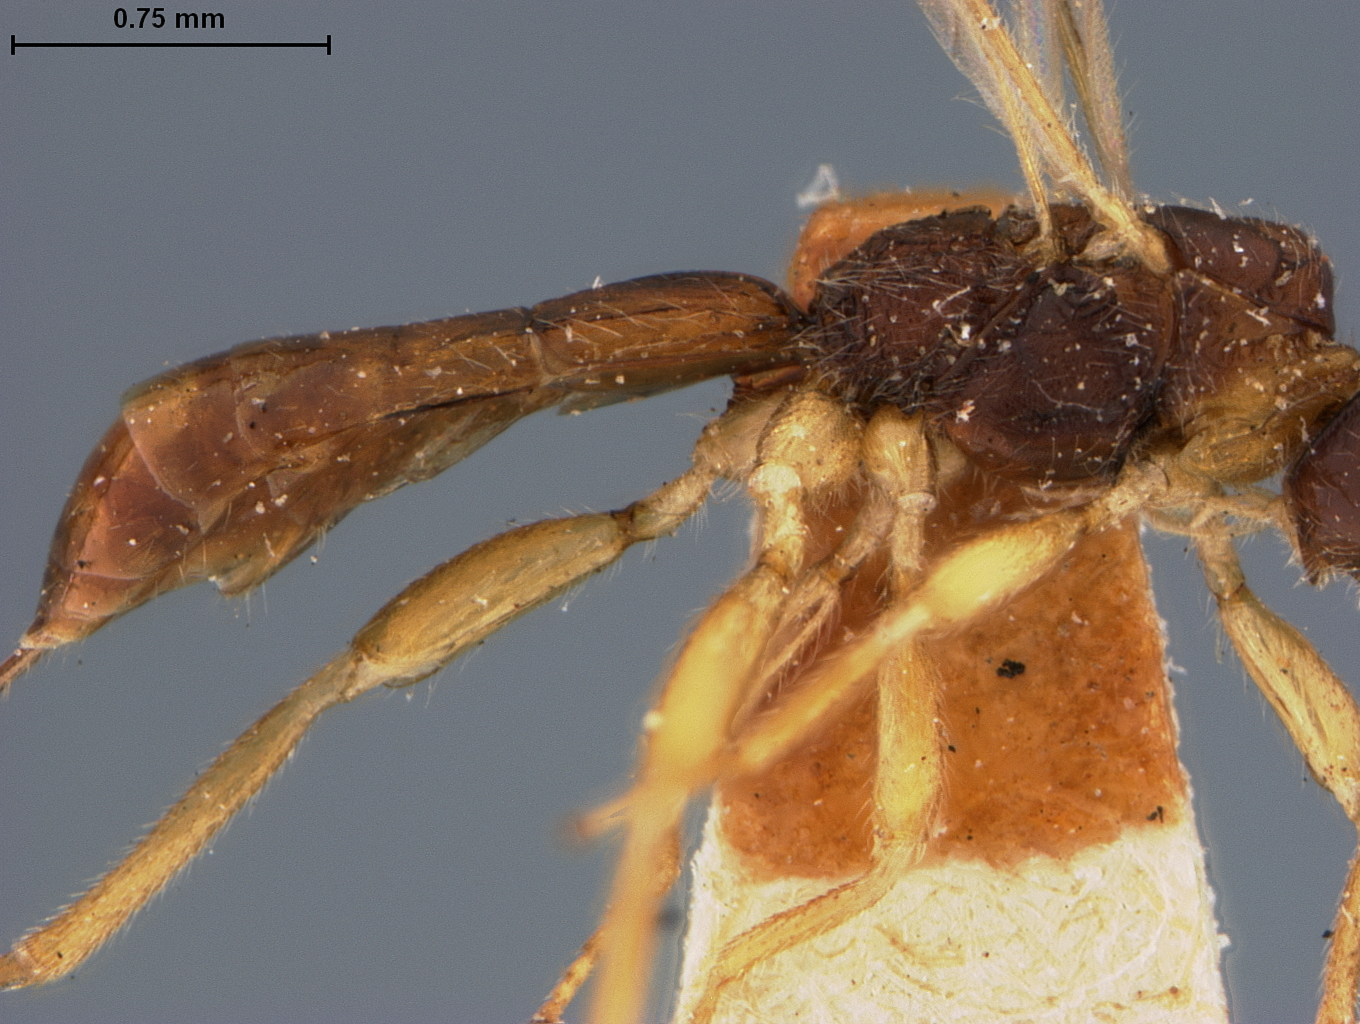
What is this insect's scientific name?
Caenophanes longicaudus
